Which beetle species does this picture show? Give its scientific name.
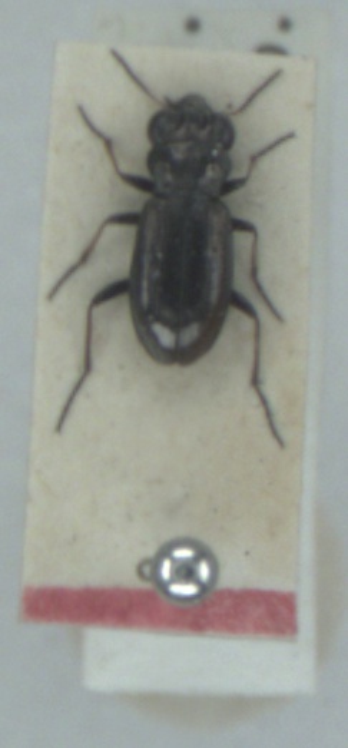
Notiophilus palustris
